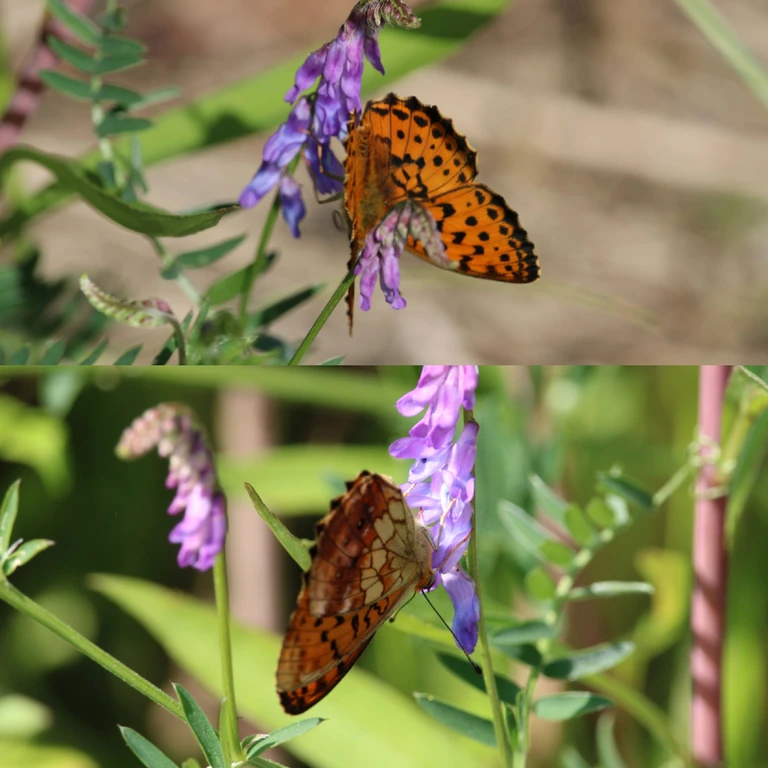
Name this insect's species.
Brenthis daphne
